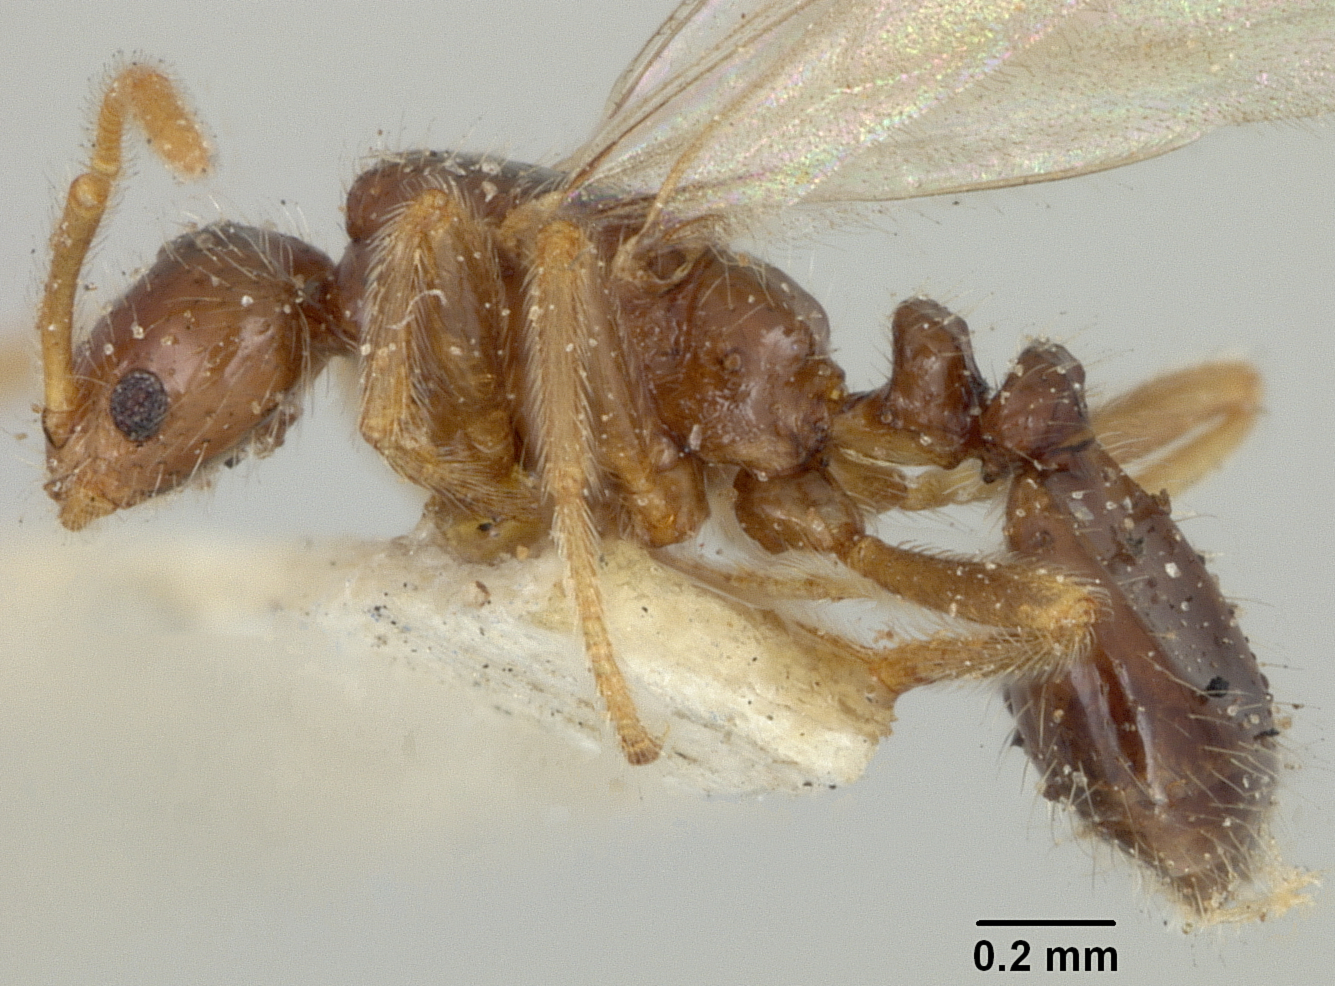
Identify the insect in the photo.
Epoecus pergandei
